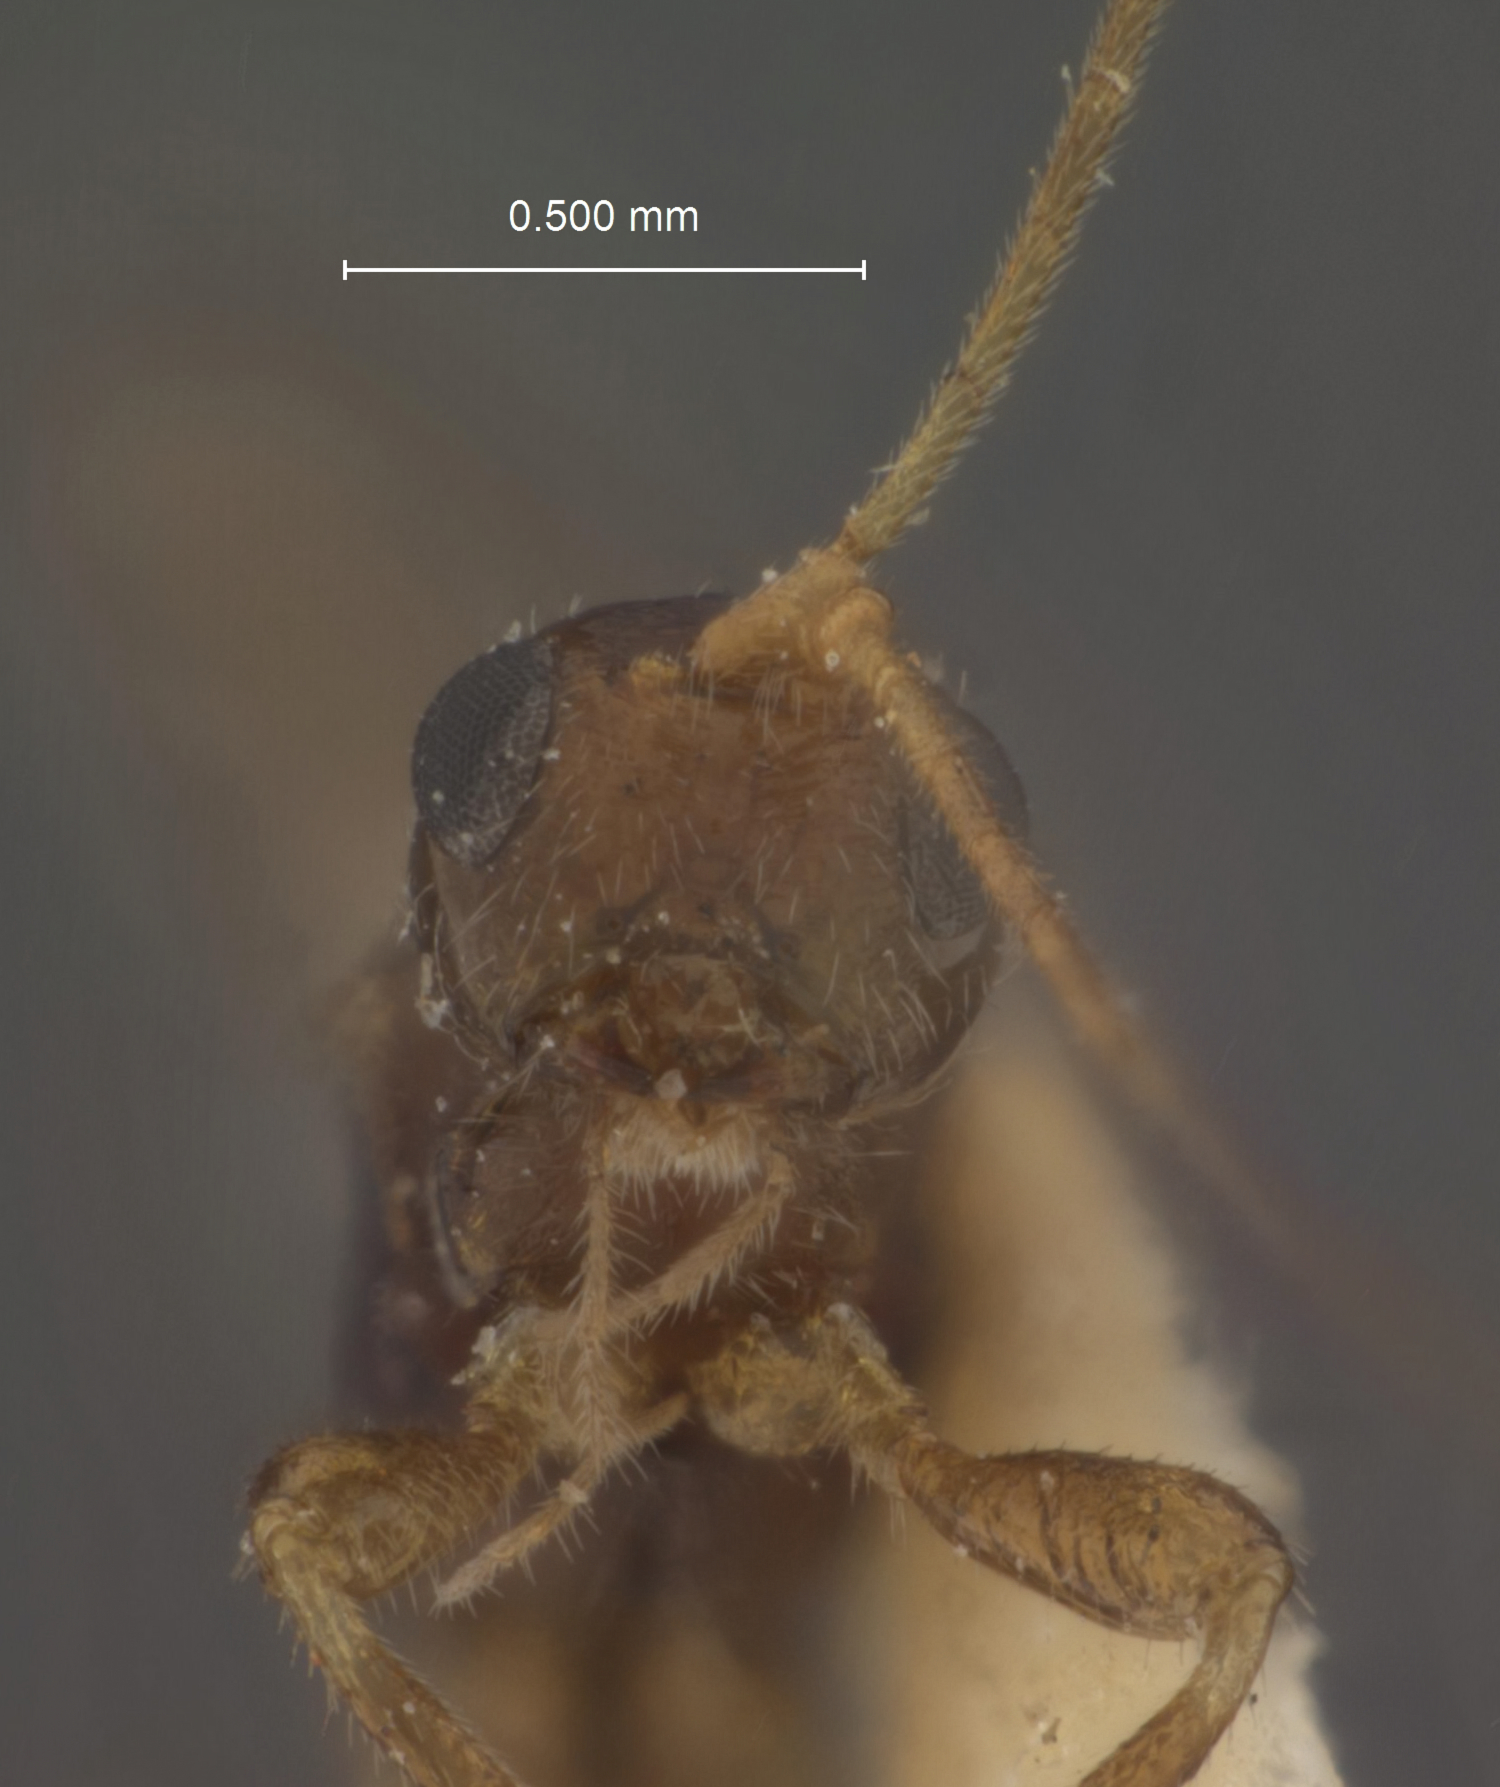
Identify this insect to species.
Spathius brunneri
